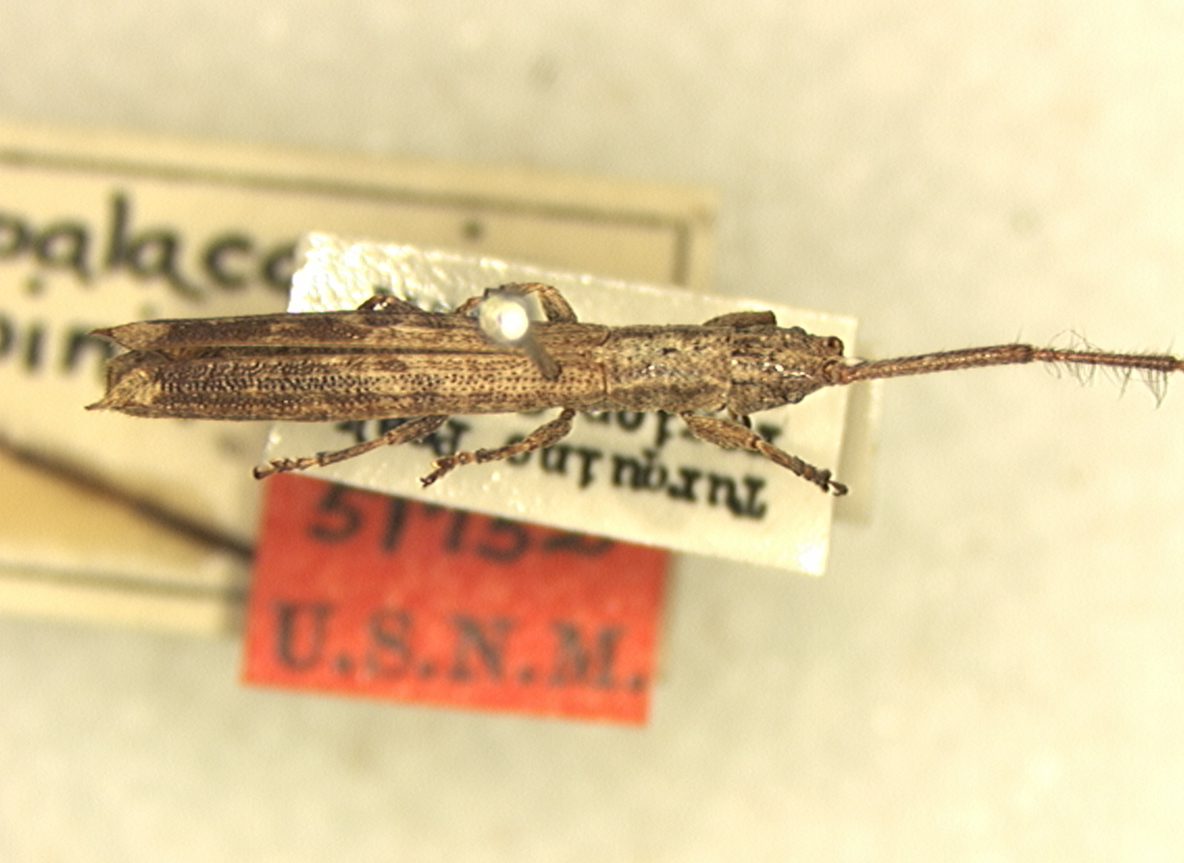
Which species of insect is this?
Spalacopsis spinipennis
